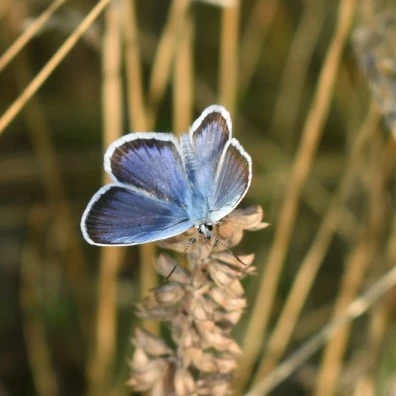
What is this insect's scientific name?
Plebejus argus
